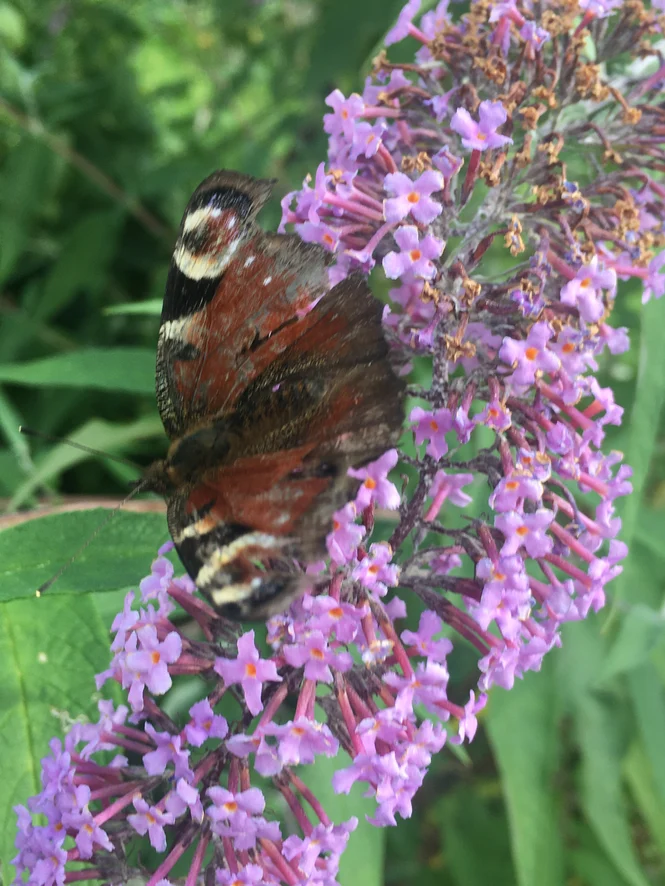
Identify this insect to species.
Aglais io
